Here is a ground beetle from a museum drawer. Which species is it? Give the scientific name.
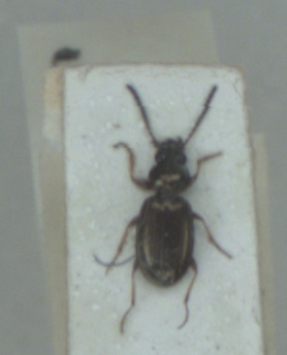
Bembidion lampros
